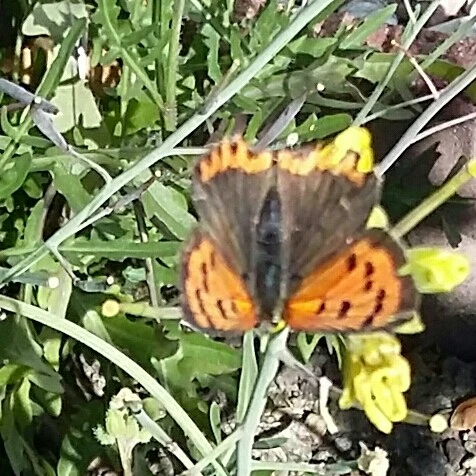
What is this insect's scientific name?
Lycaena phlaeas
